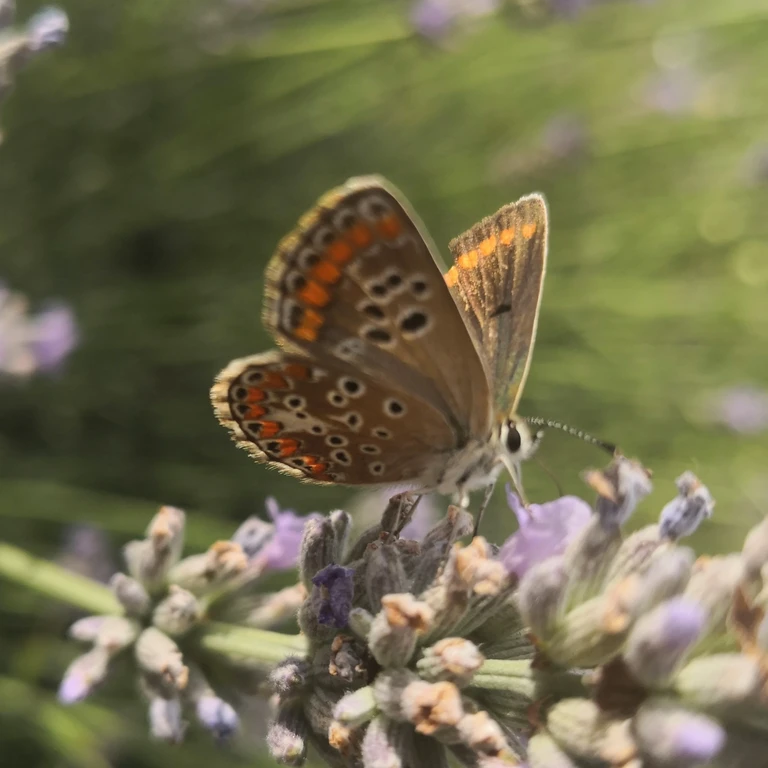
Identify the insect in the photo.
Aricia agestis/artaxerxes
